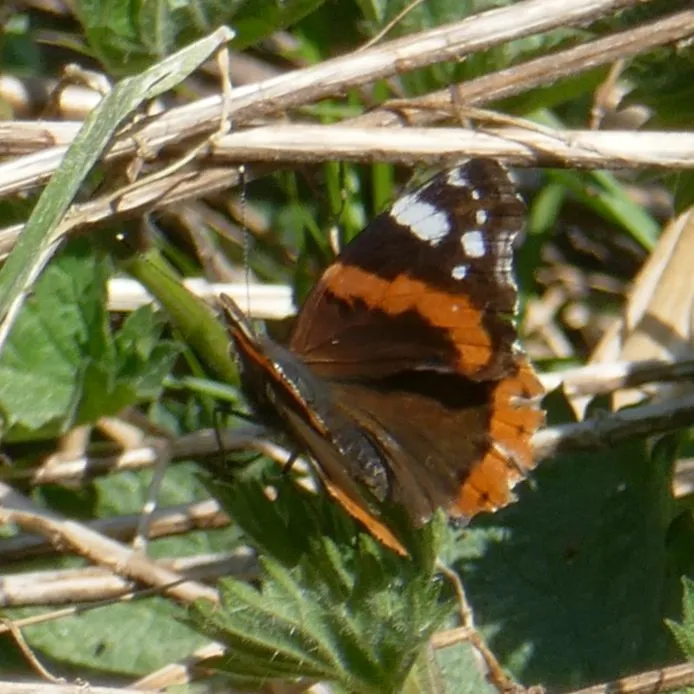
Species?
Vanessa atalanta
